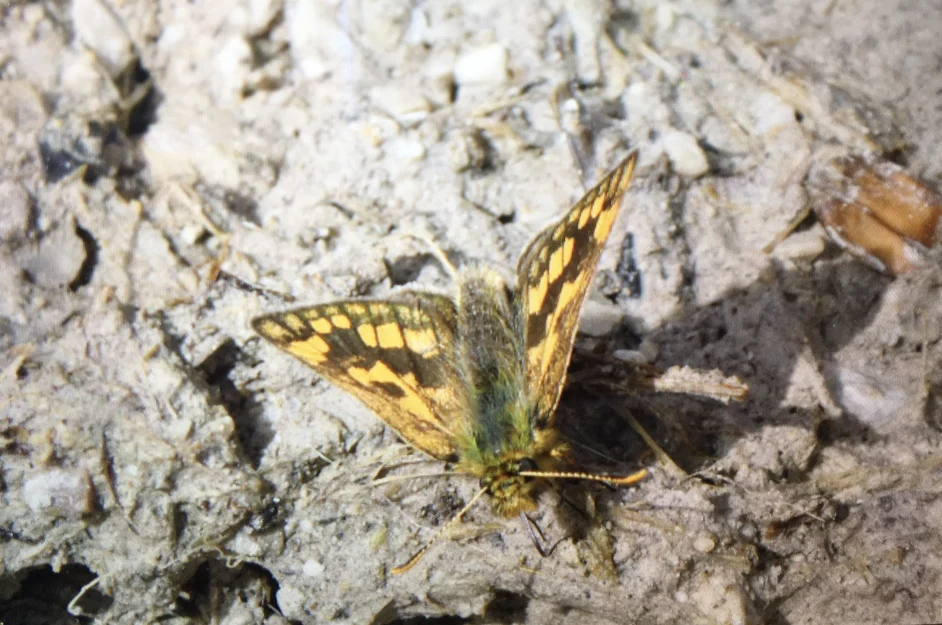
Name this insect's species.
Carterocephalus palaemon
